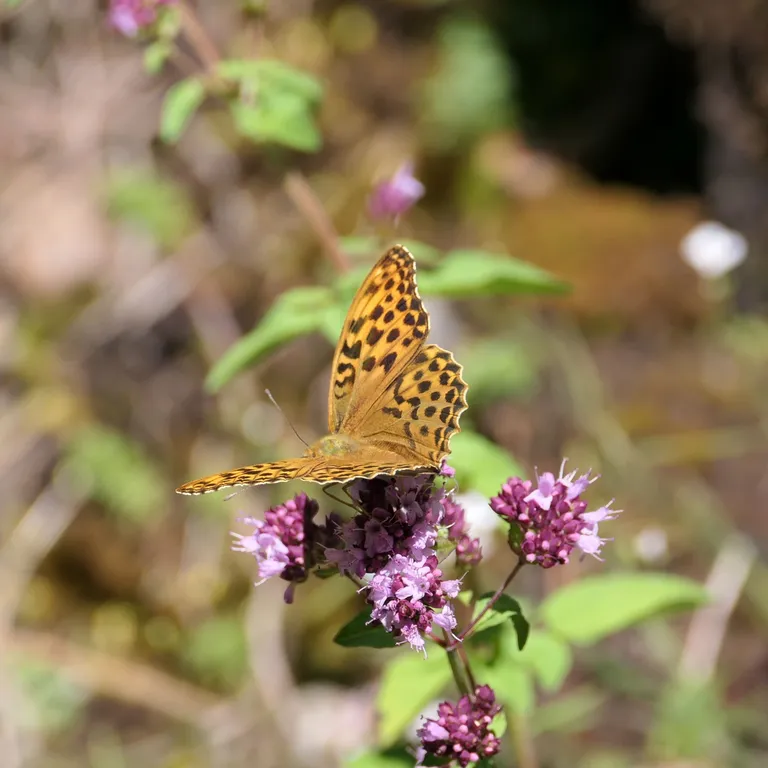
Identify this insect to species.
Argynnis paphia
